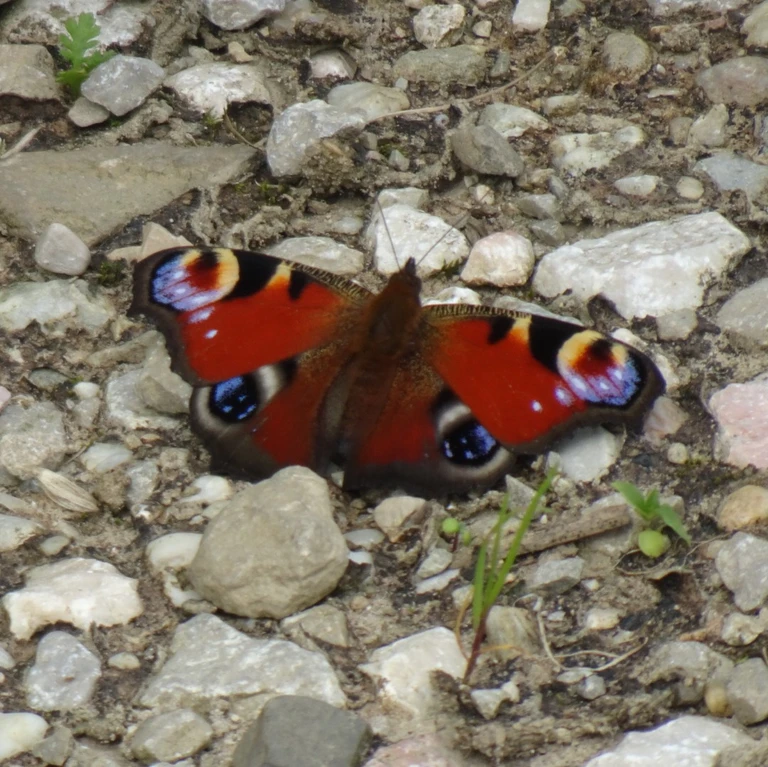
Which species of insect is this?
Aglais io
